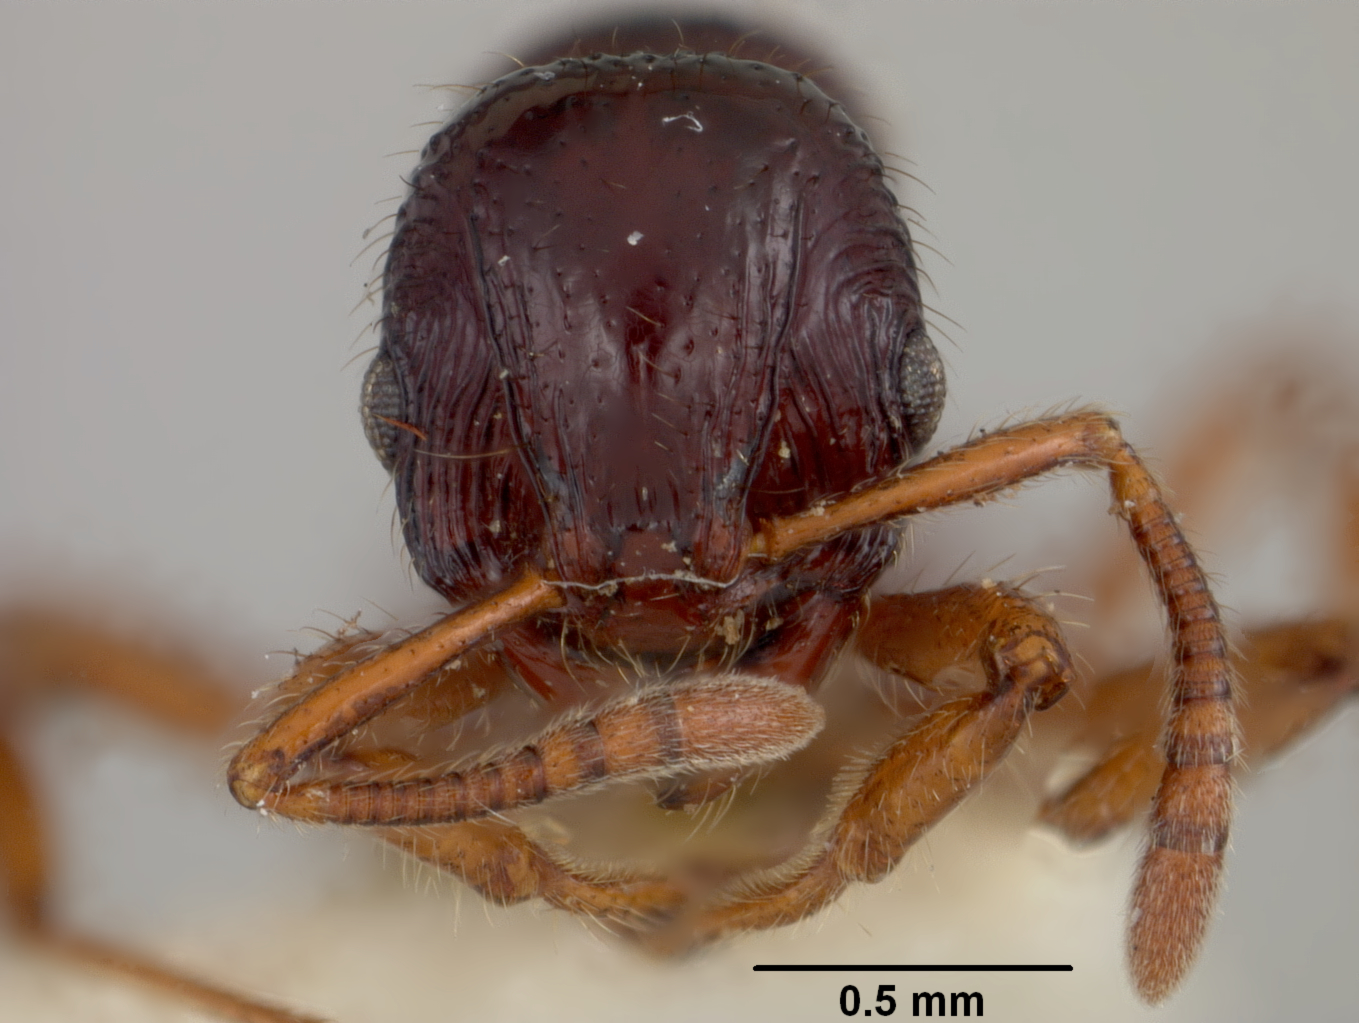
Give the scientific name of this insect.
Rogeria tortuosa
